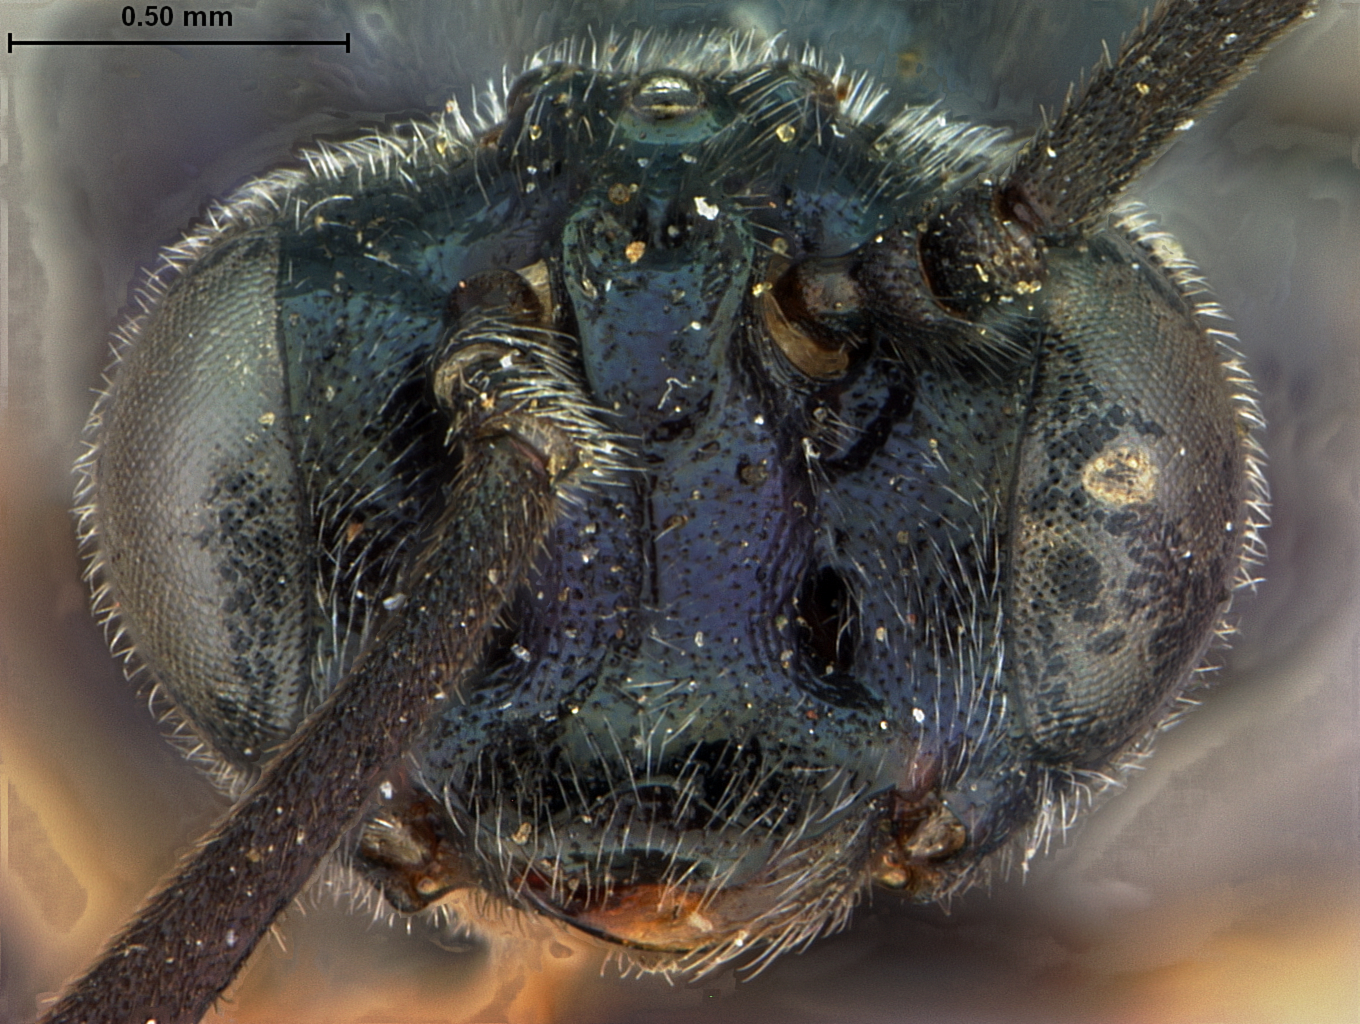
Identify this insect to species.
Arge azaleae
